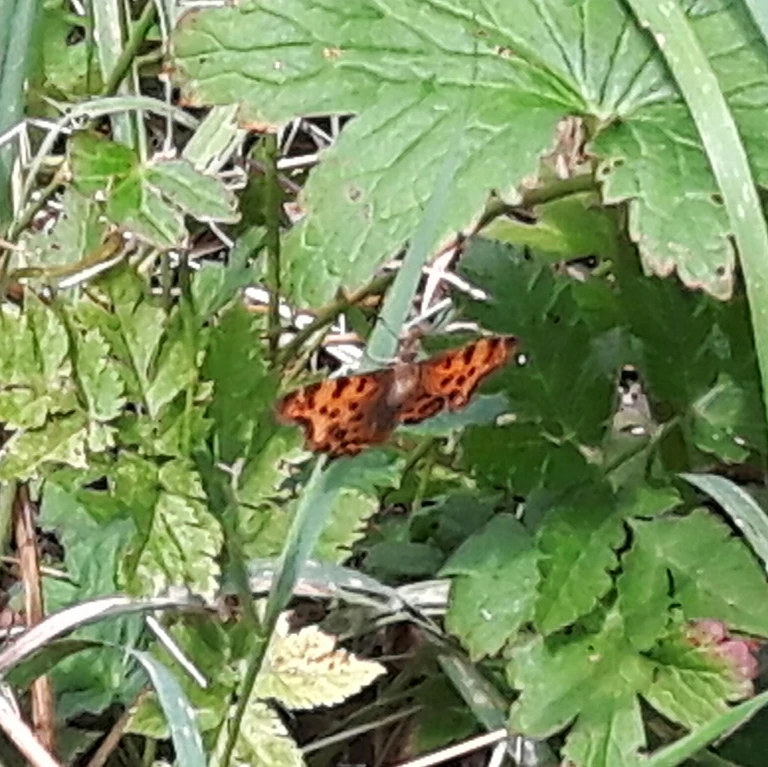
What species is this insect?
Polygonia c-album
